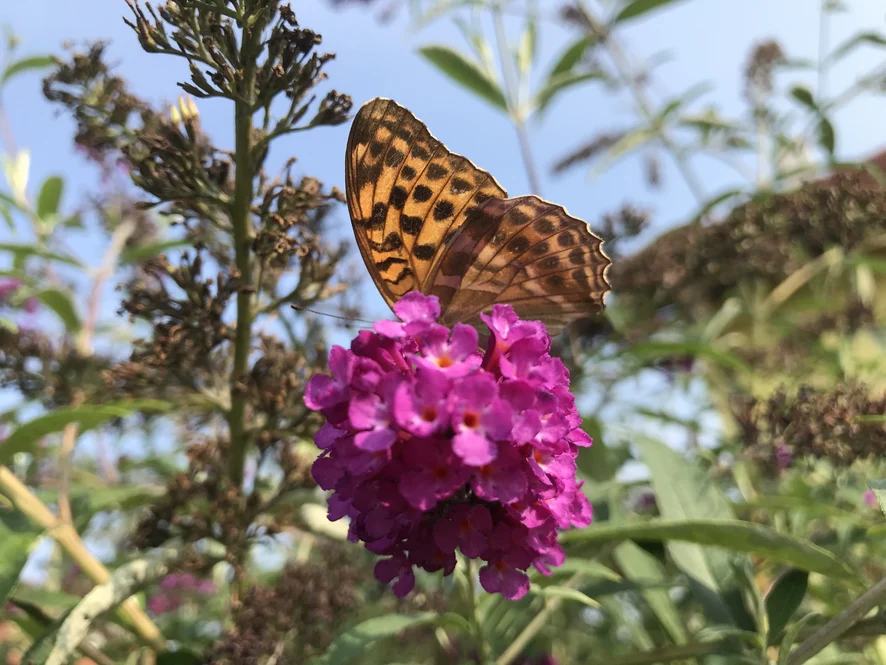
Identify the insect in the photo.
Argynnis paphia
